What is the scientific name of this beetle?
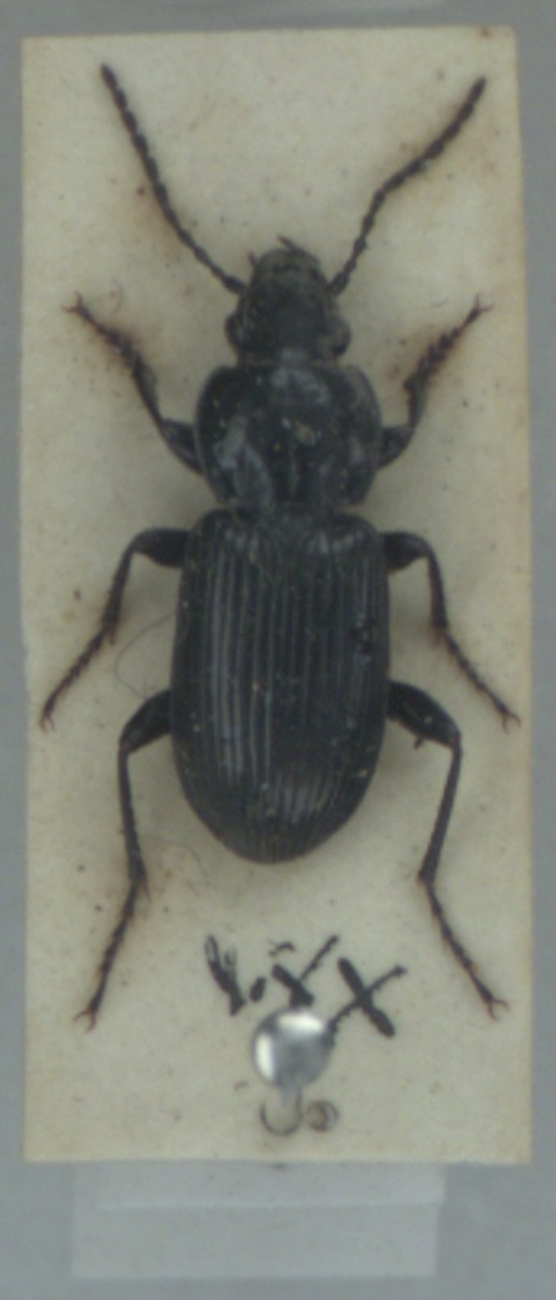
Pterostichus nigrita
